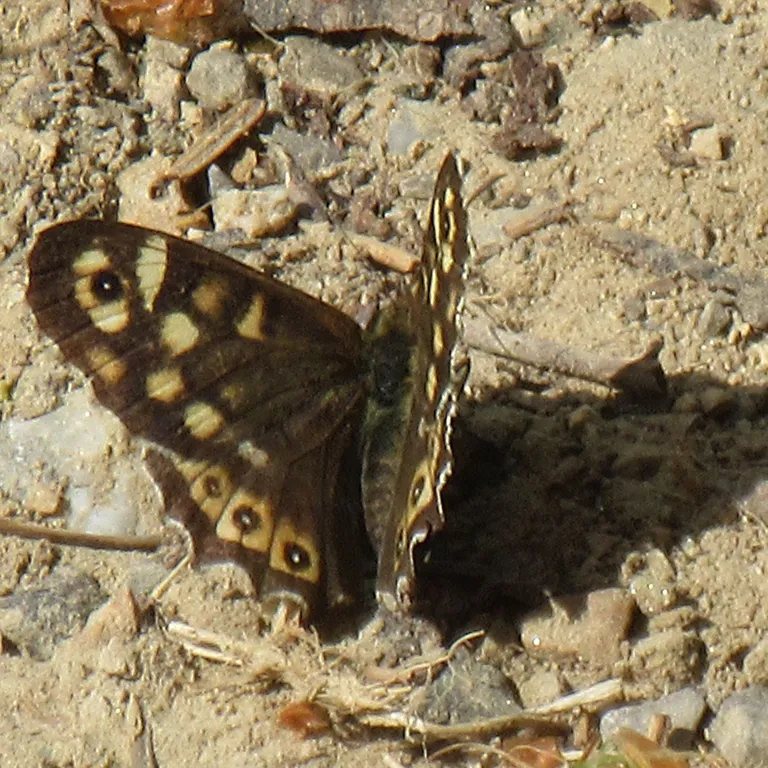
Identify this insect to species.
Pararge aegeria
